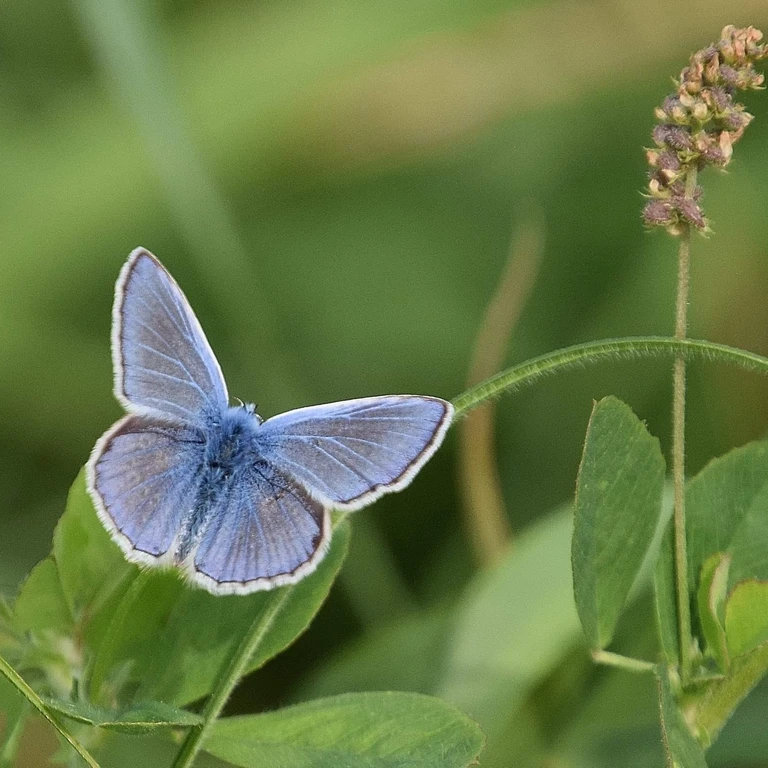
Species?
Polyommatus icarus
